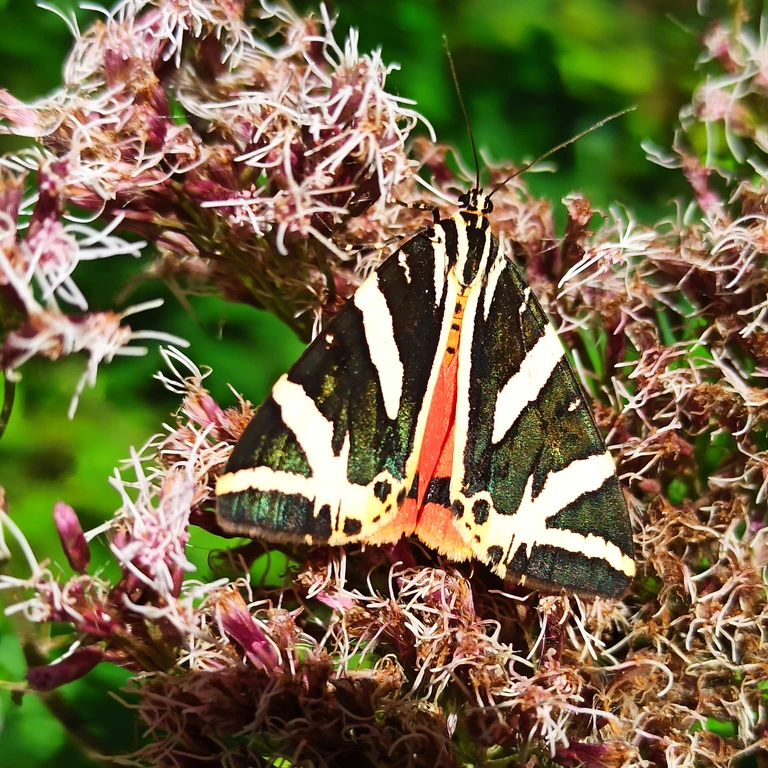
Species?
Euplagia quadripunctaria
